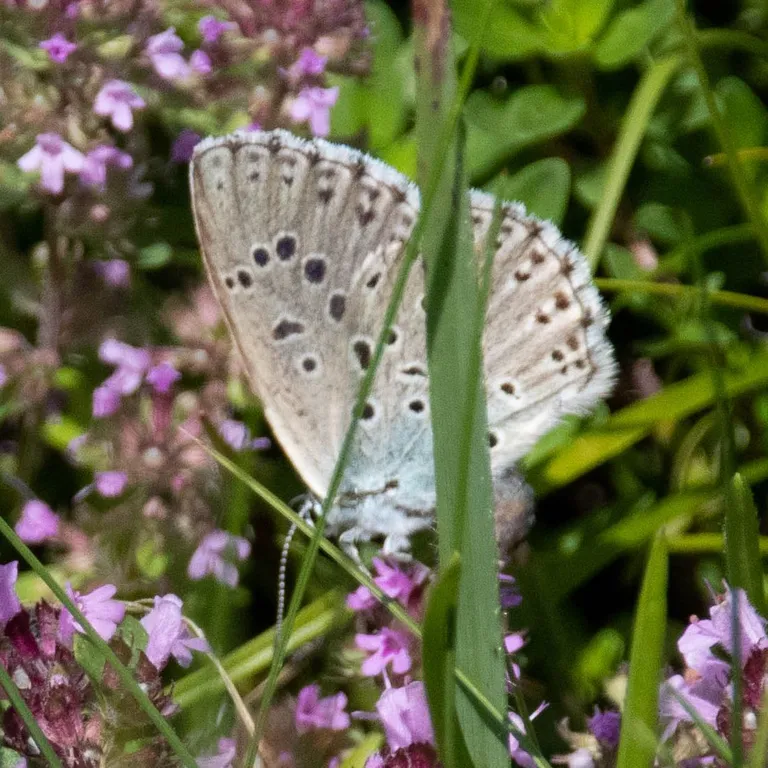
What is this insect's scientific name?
Phengaris arion (also Maculinea arion)
